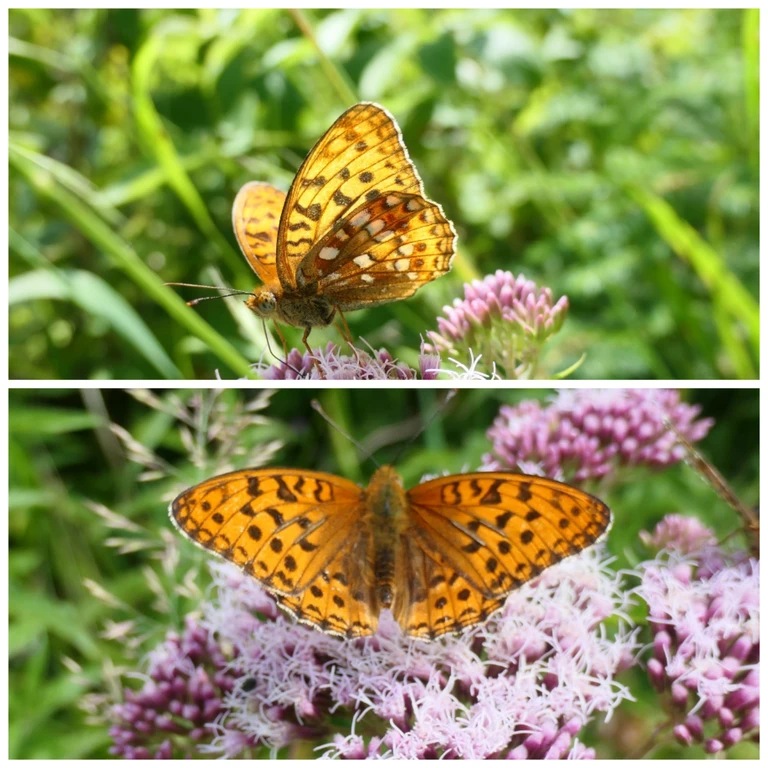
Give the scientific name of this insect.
Fabriciana adippe
